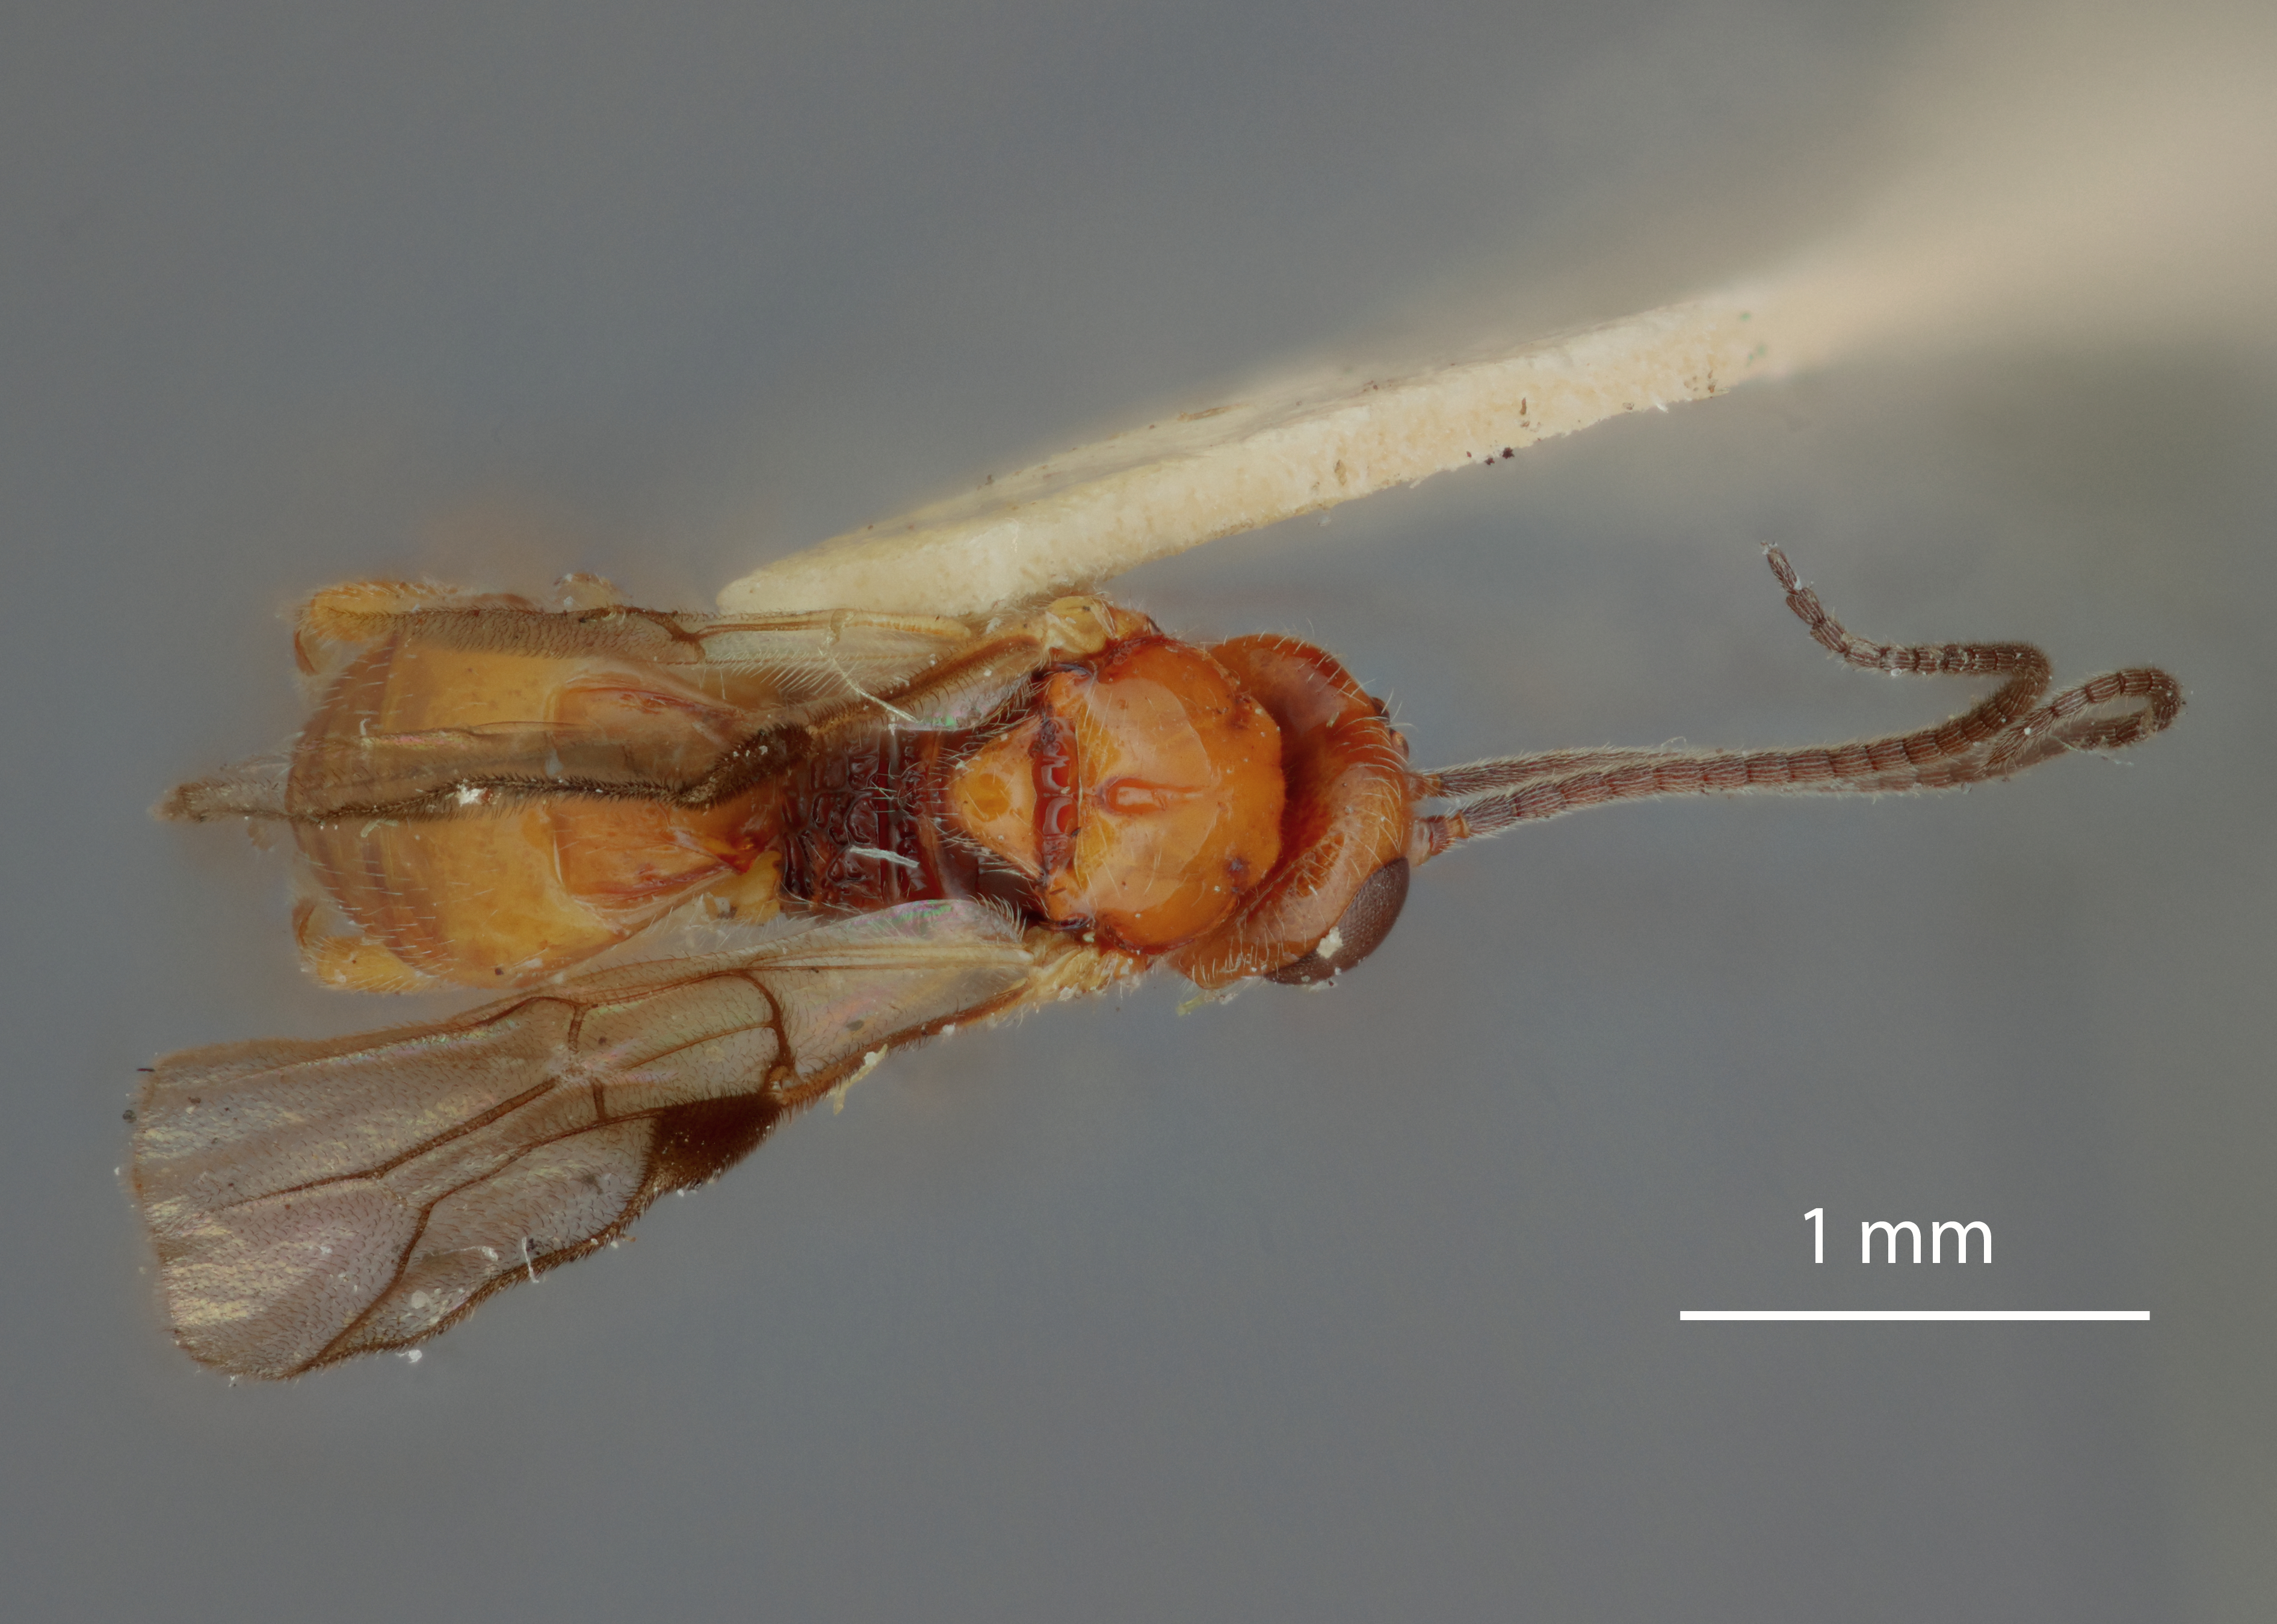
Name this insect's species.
Opius lectoides
